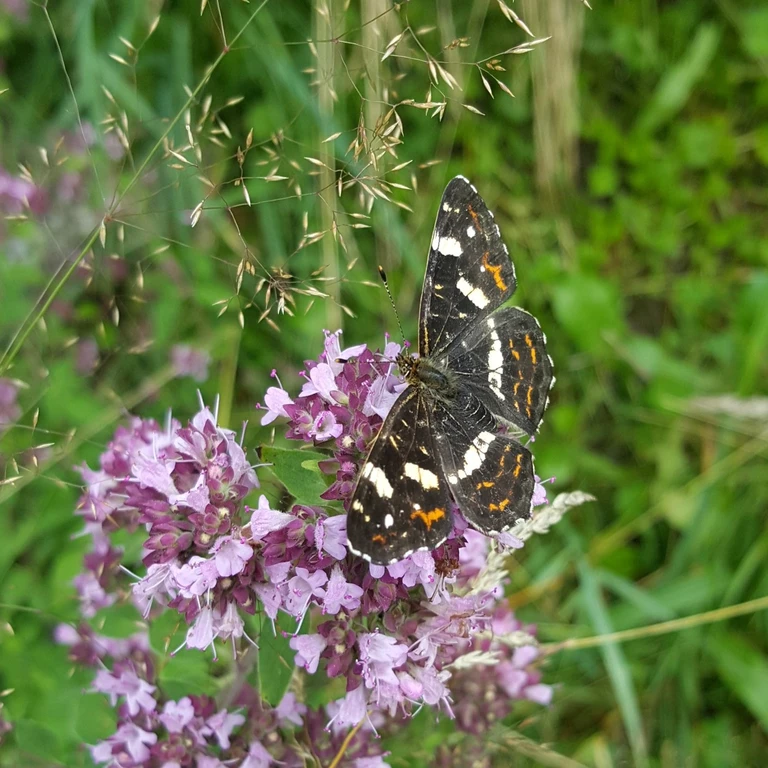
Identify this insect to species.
Araschnia levana
